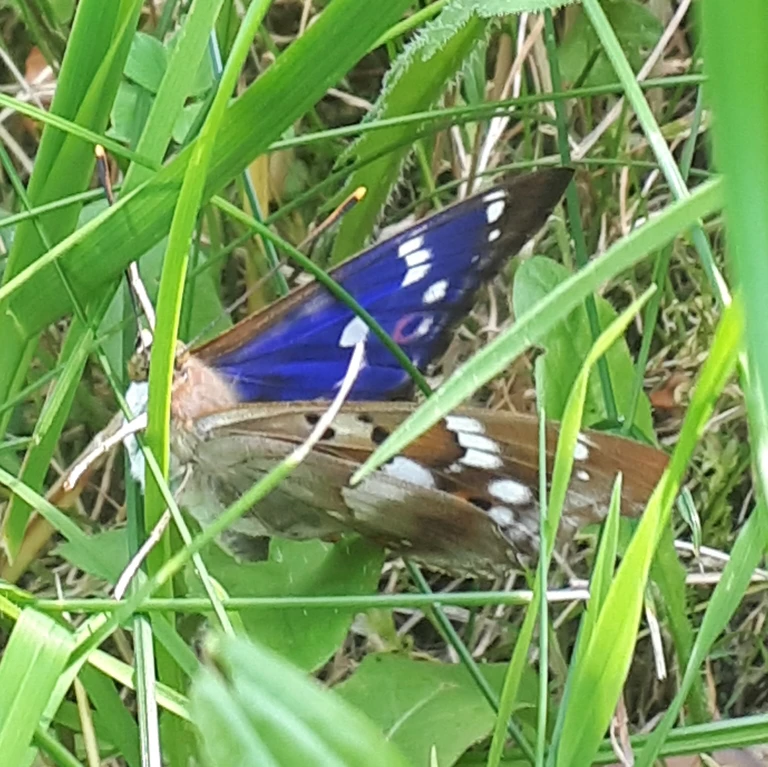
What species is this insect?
Apatura ilia
